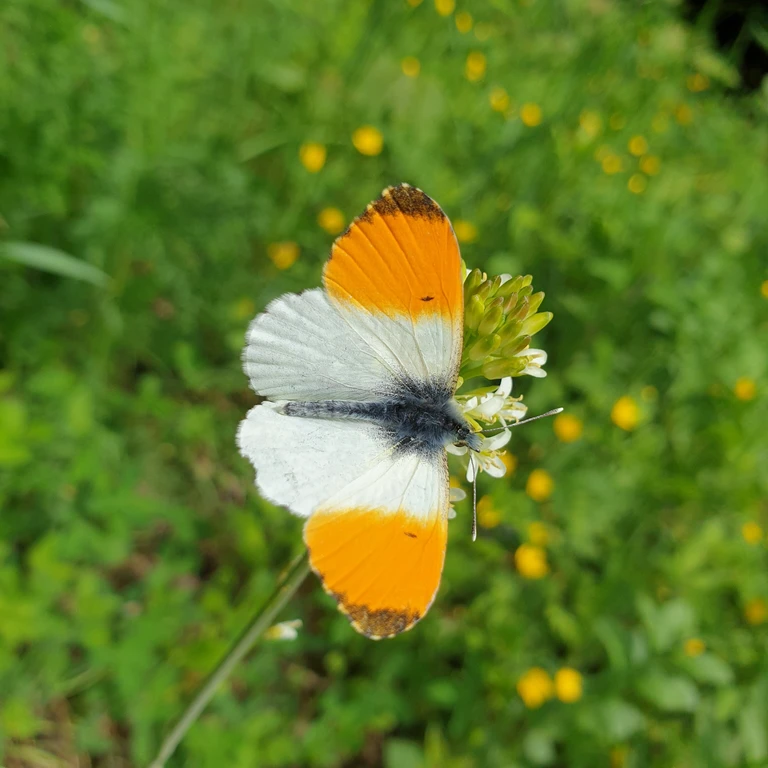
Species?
Anthocharis cardamines
